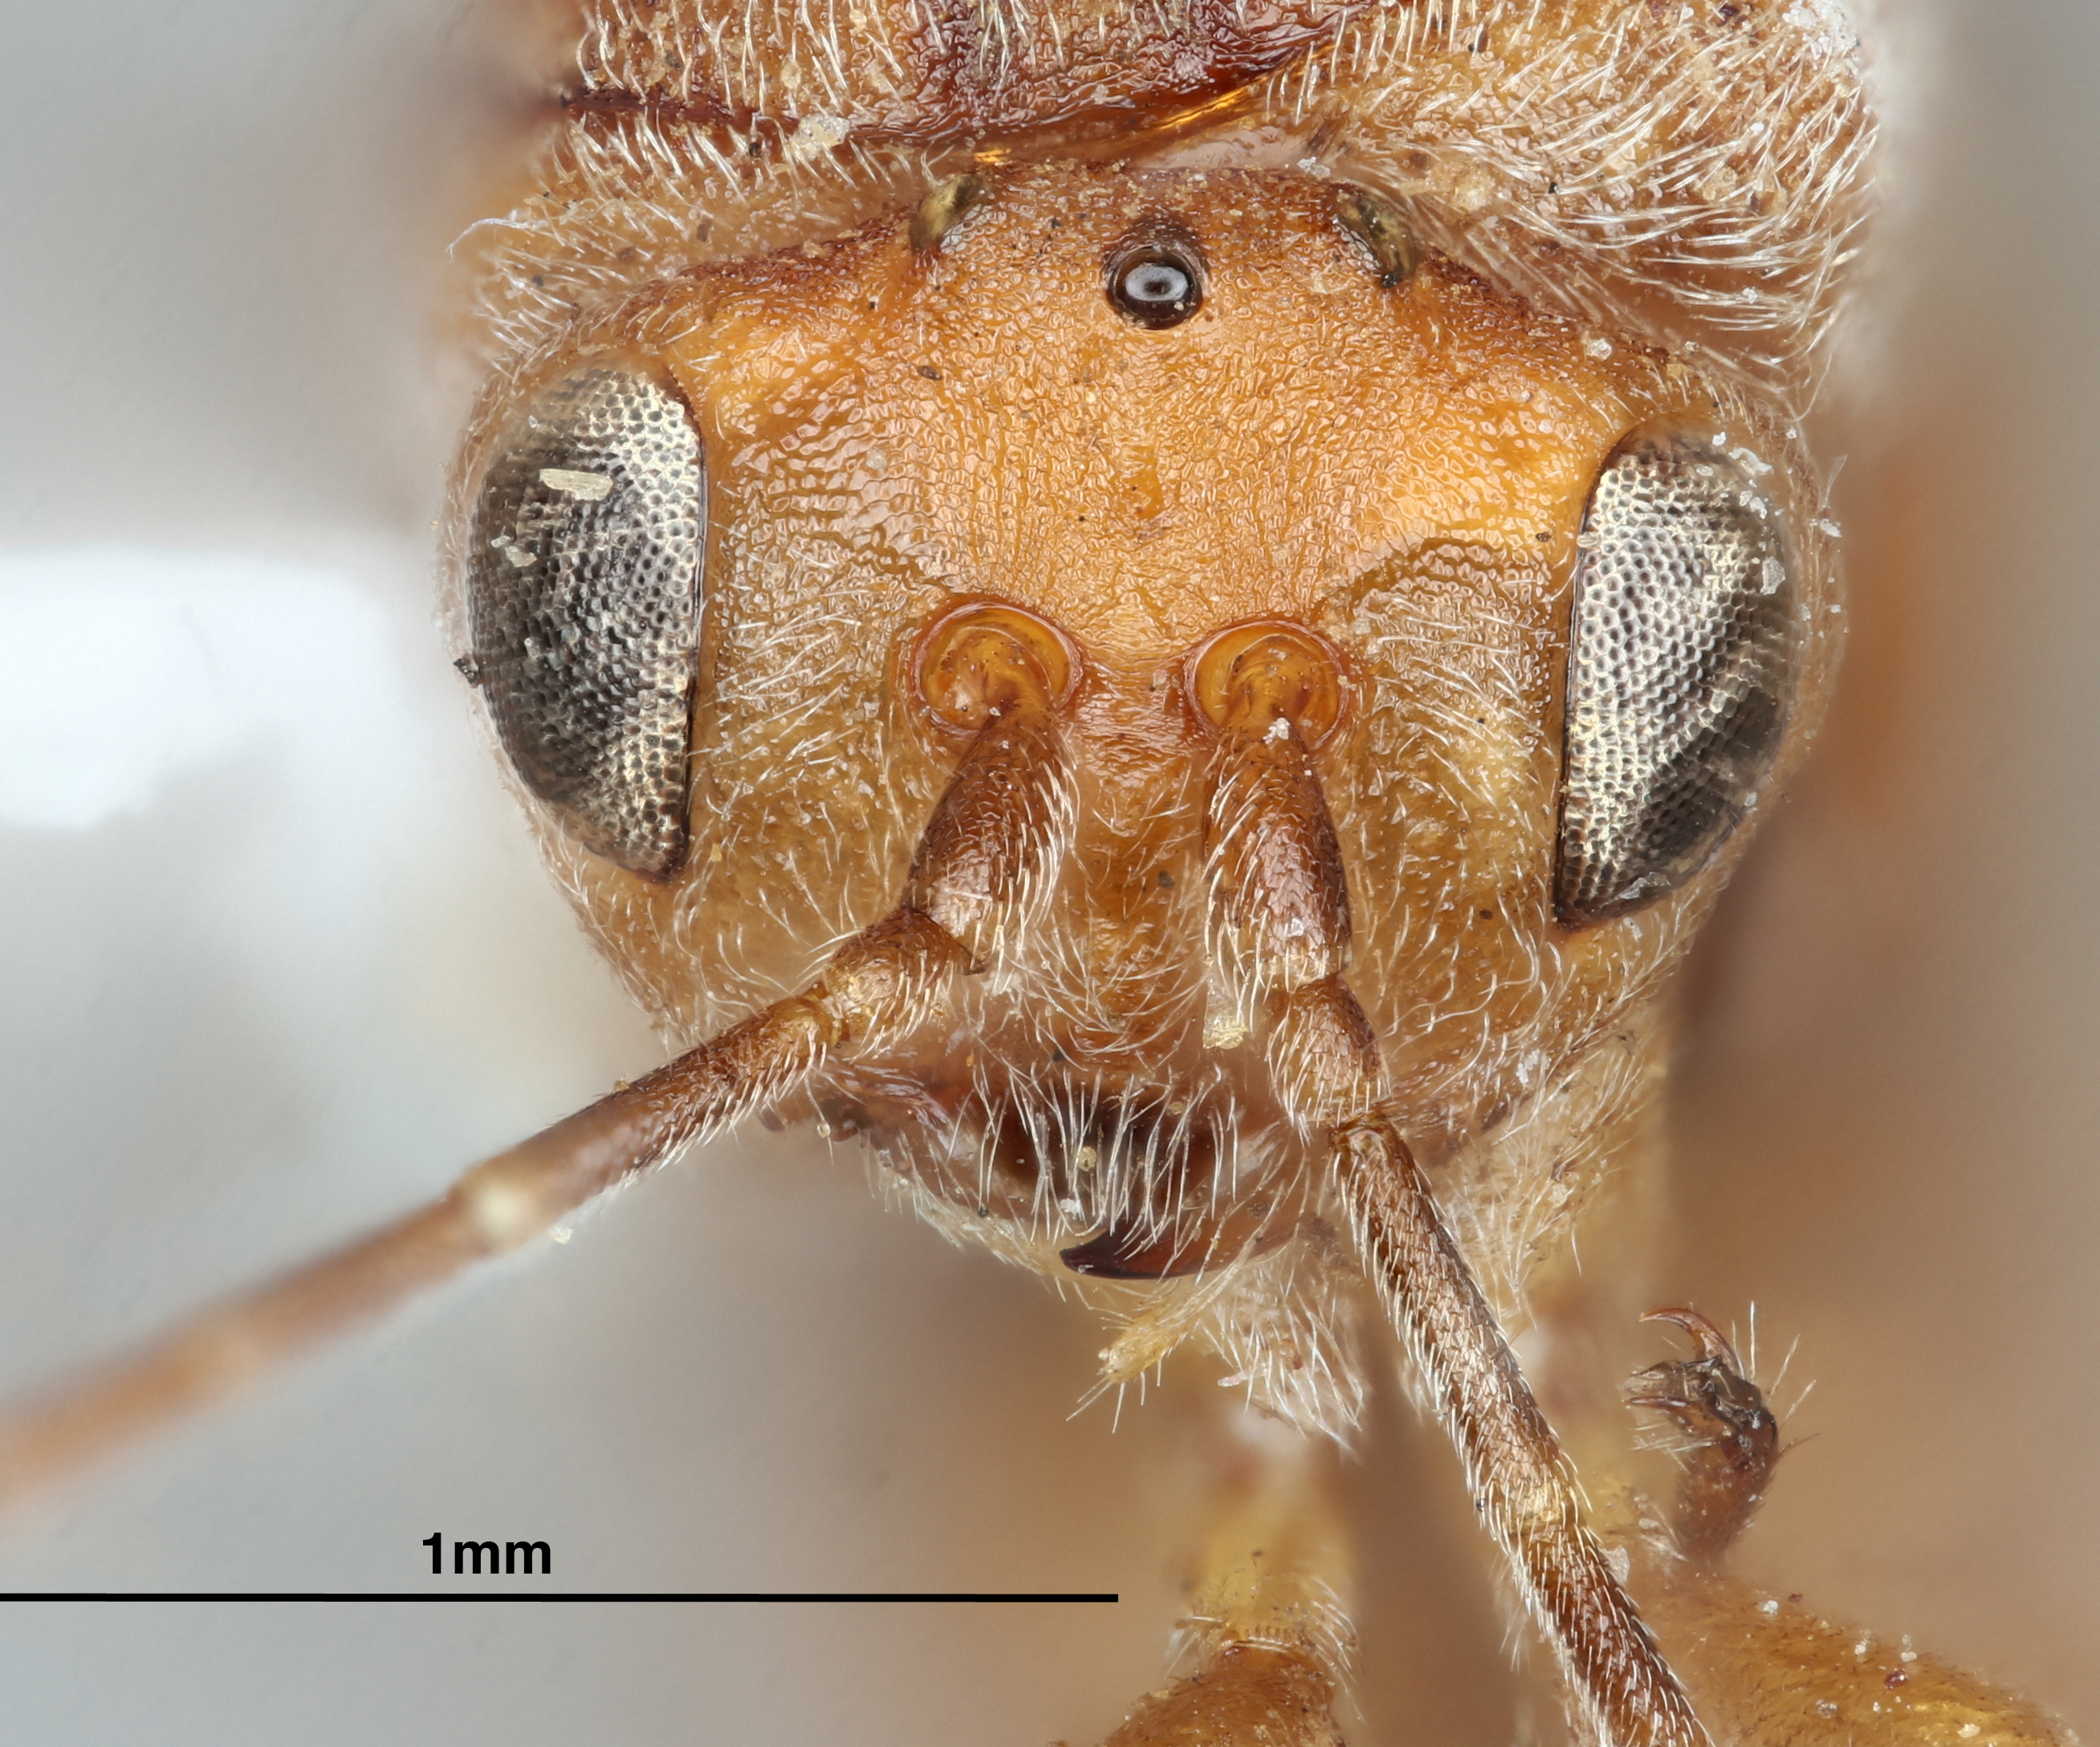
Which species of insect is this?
Callirhytis middletoni
